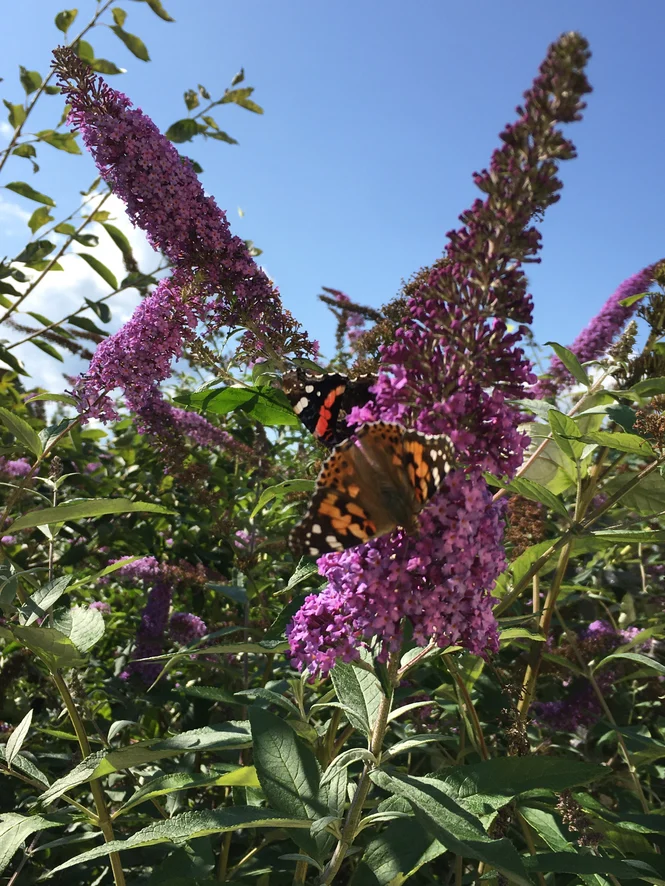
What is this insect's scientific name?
Vanessa cardui
